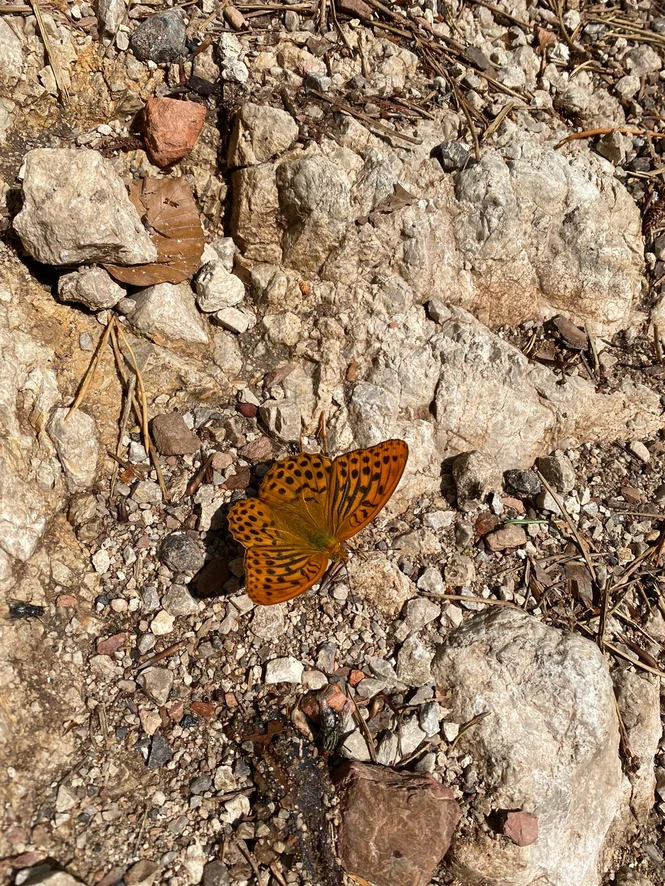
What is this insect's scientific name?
Argynnis paphia
